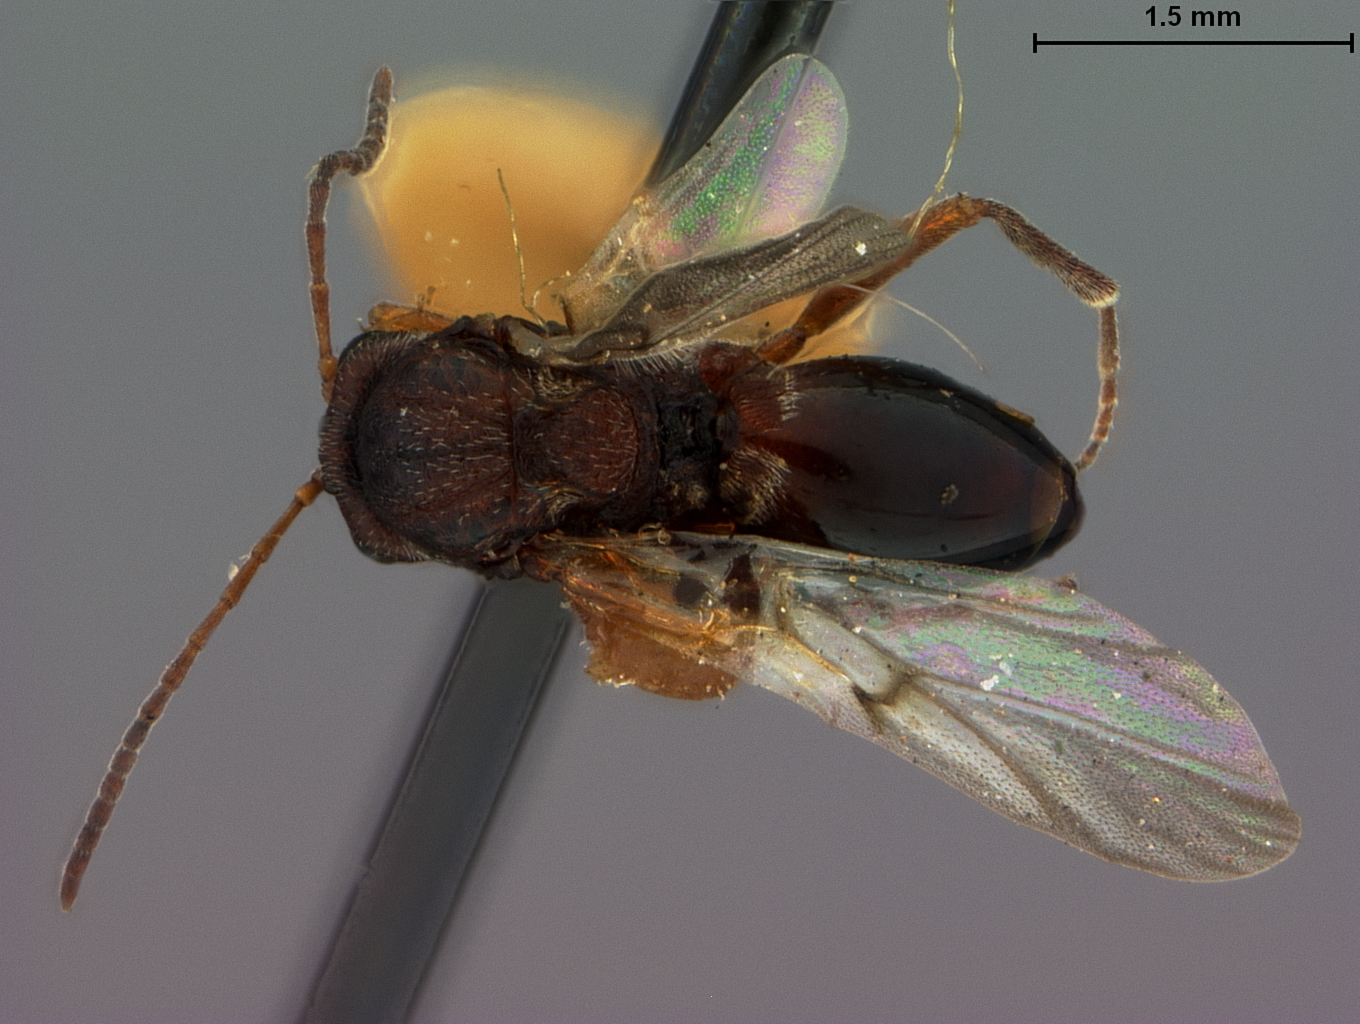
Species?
Callirhytis fulva
